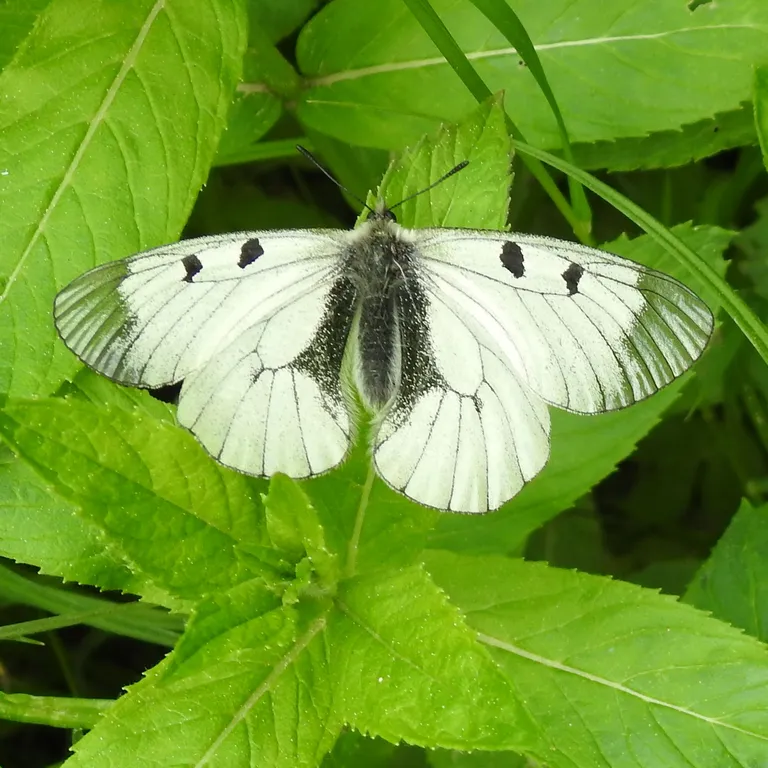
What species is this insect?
Parnassius mnemosyne
